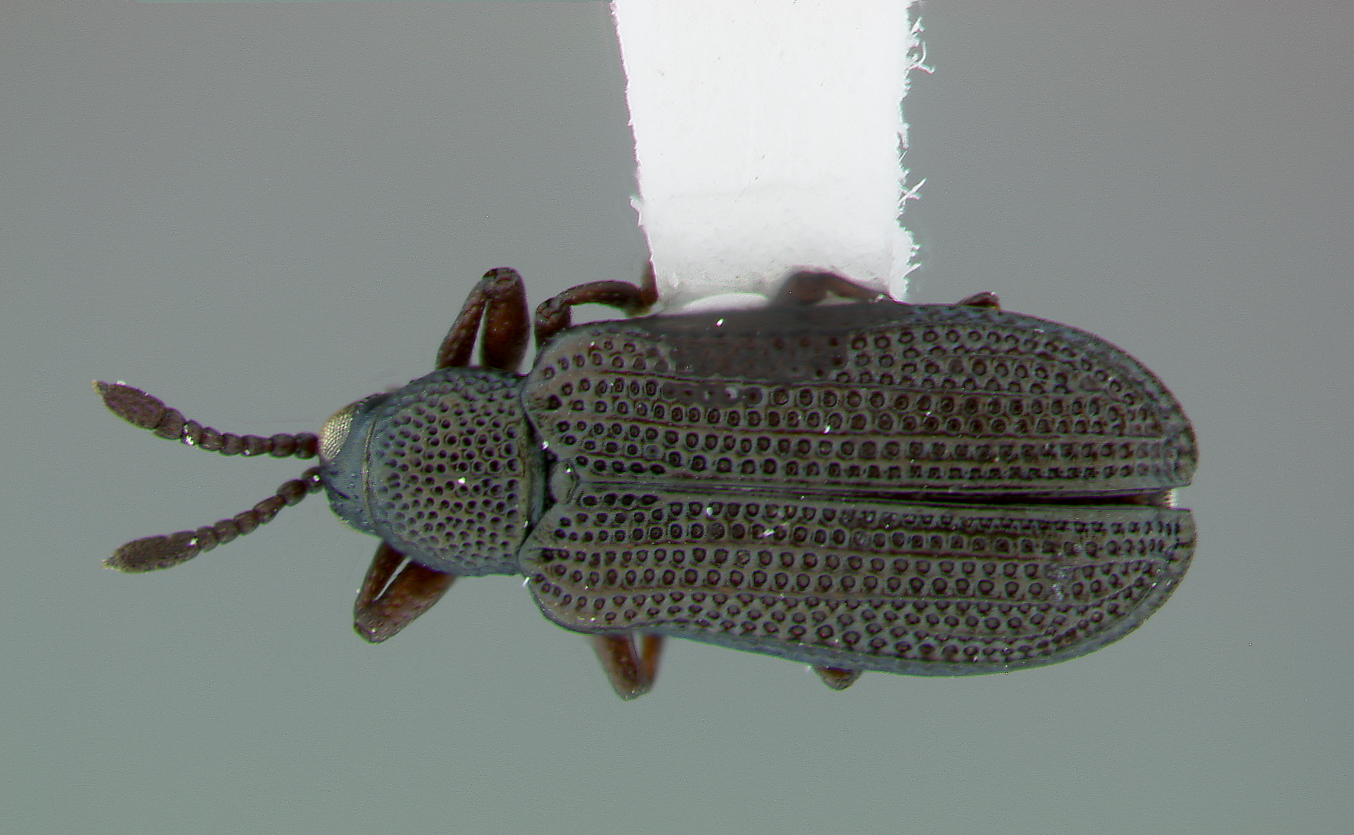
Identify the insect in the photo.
Uroplata nigrella
